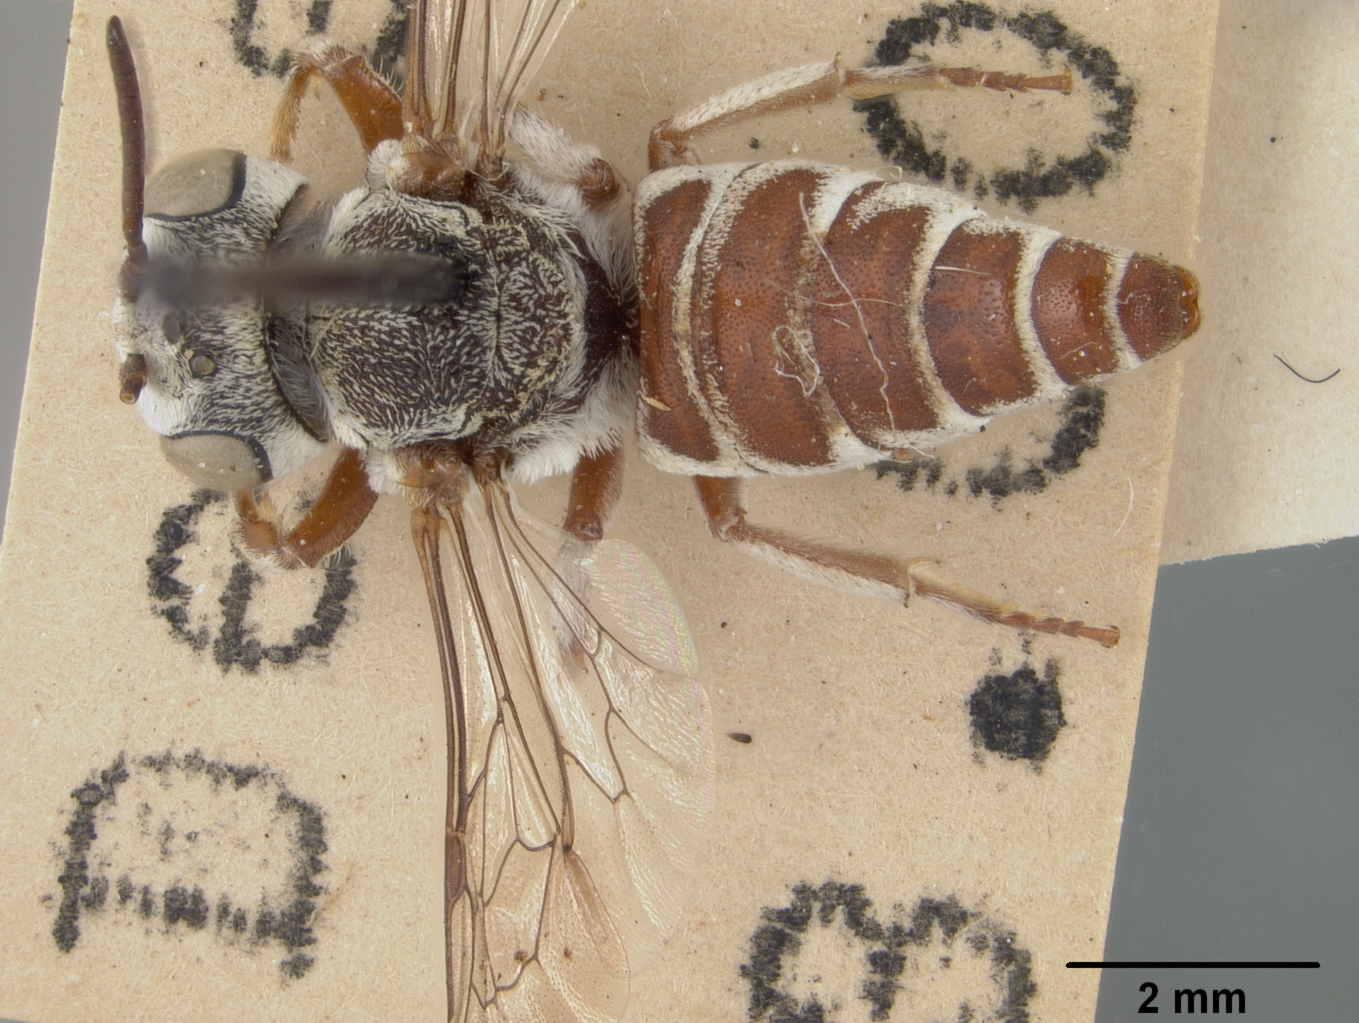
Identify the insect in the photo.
Coelioxys rufiventris
